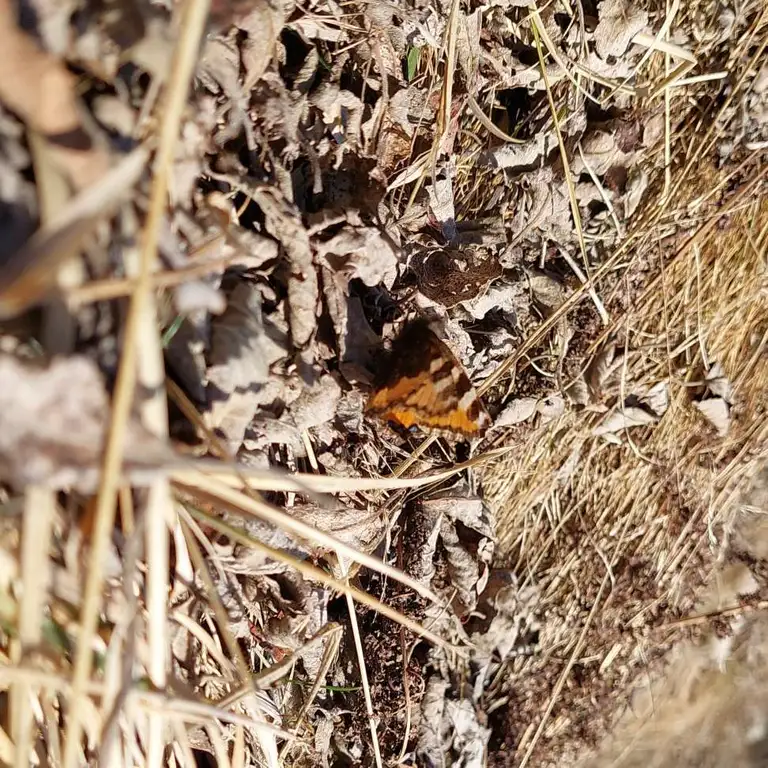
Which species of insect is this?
Aglais urticae
